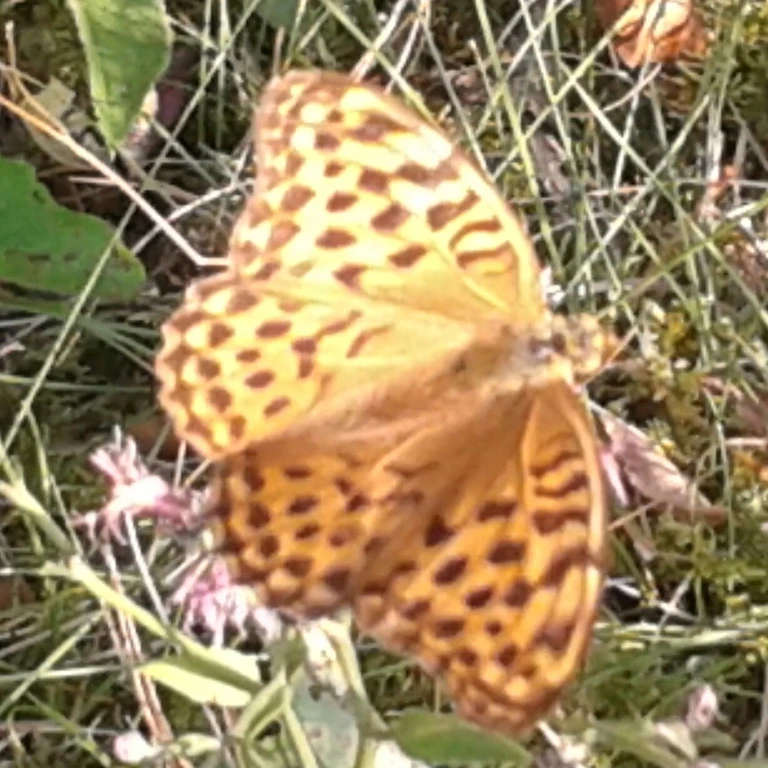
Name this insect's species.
Argynnis paphia
